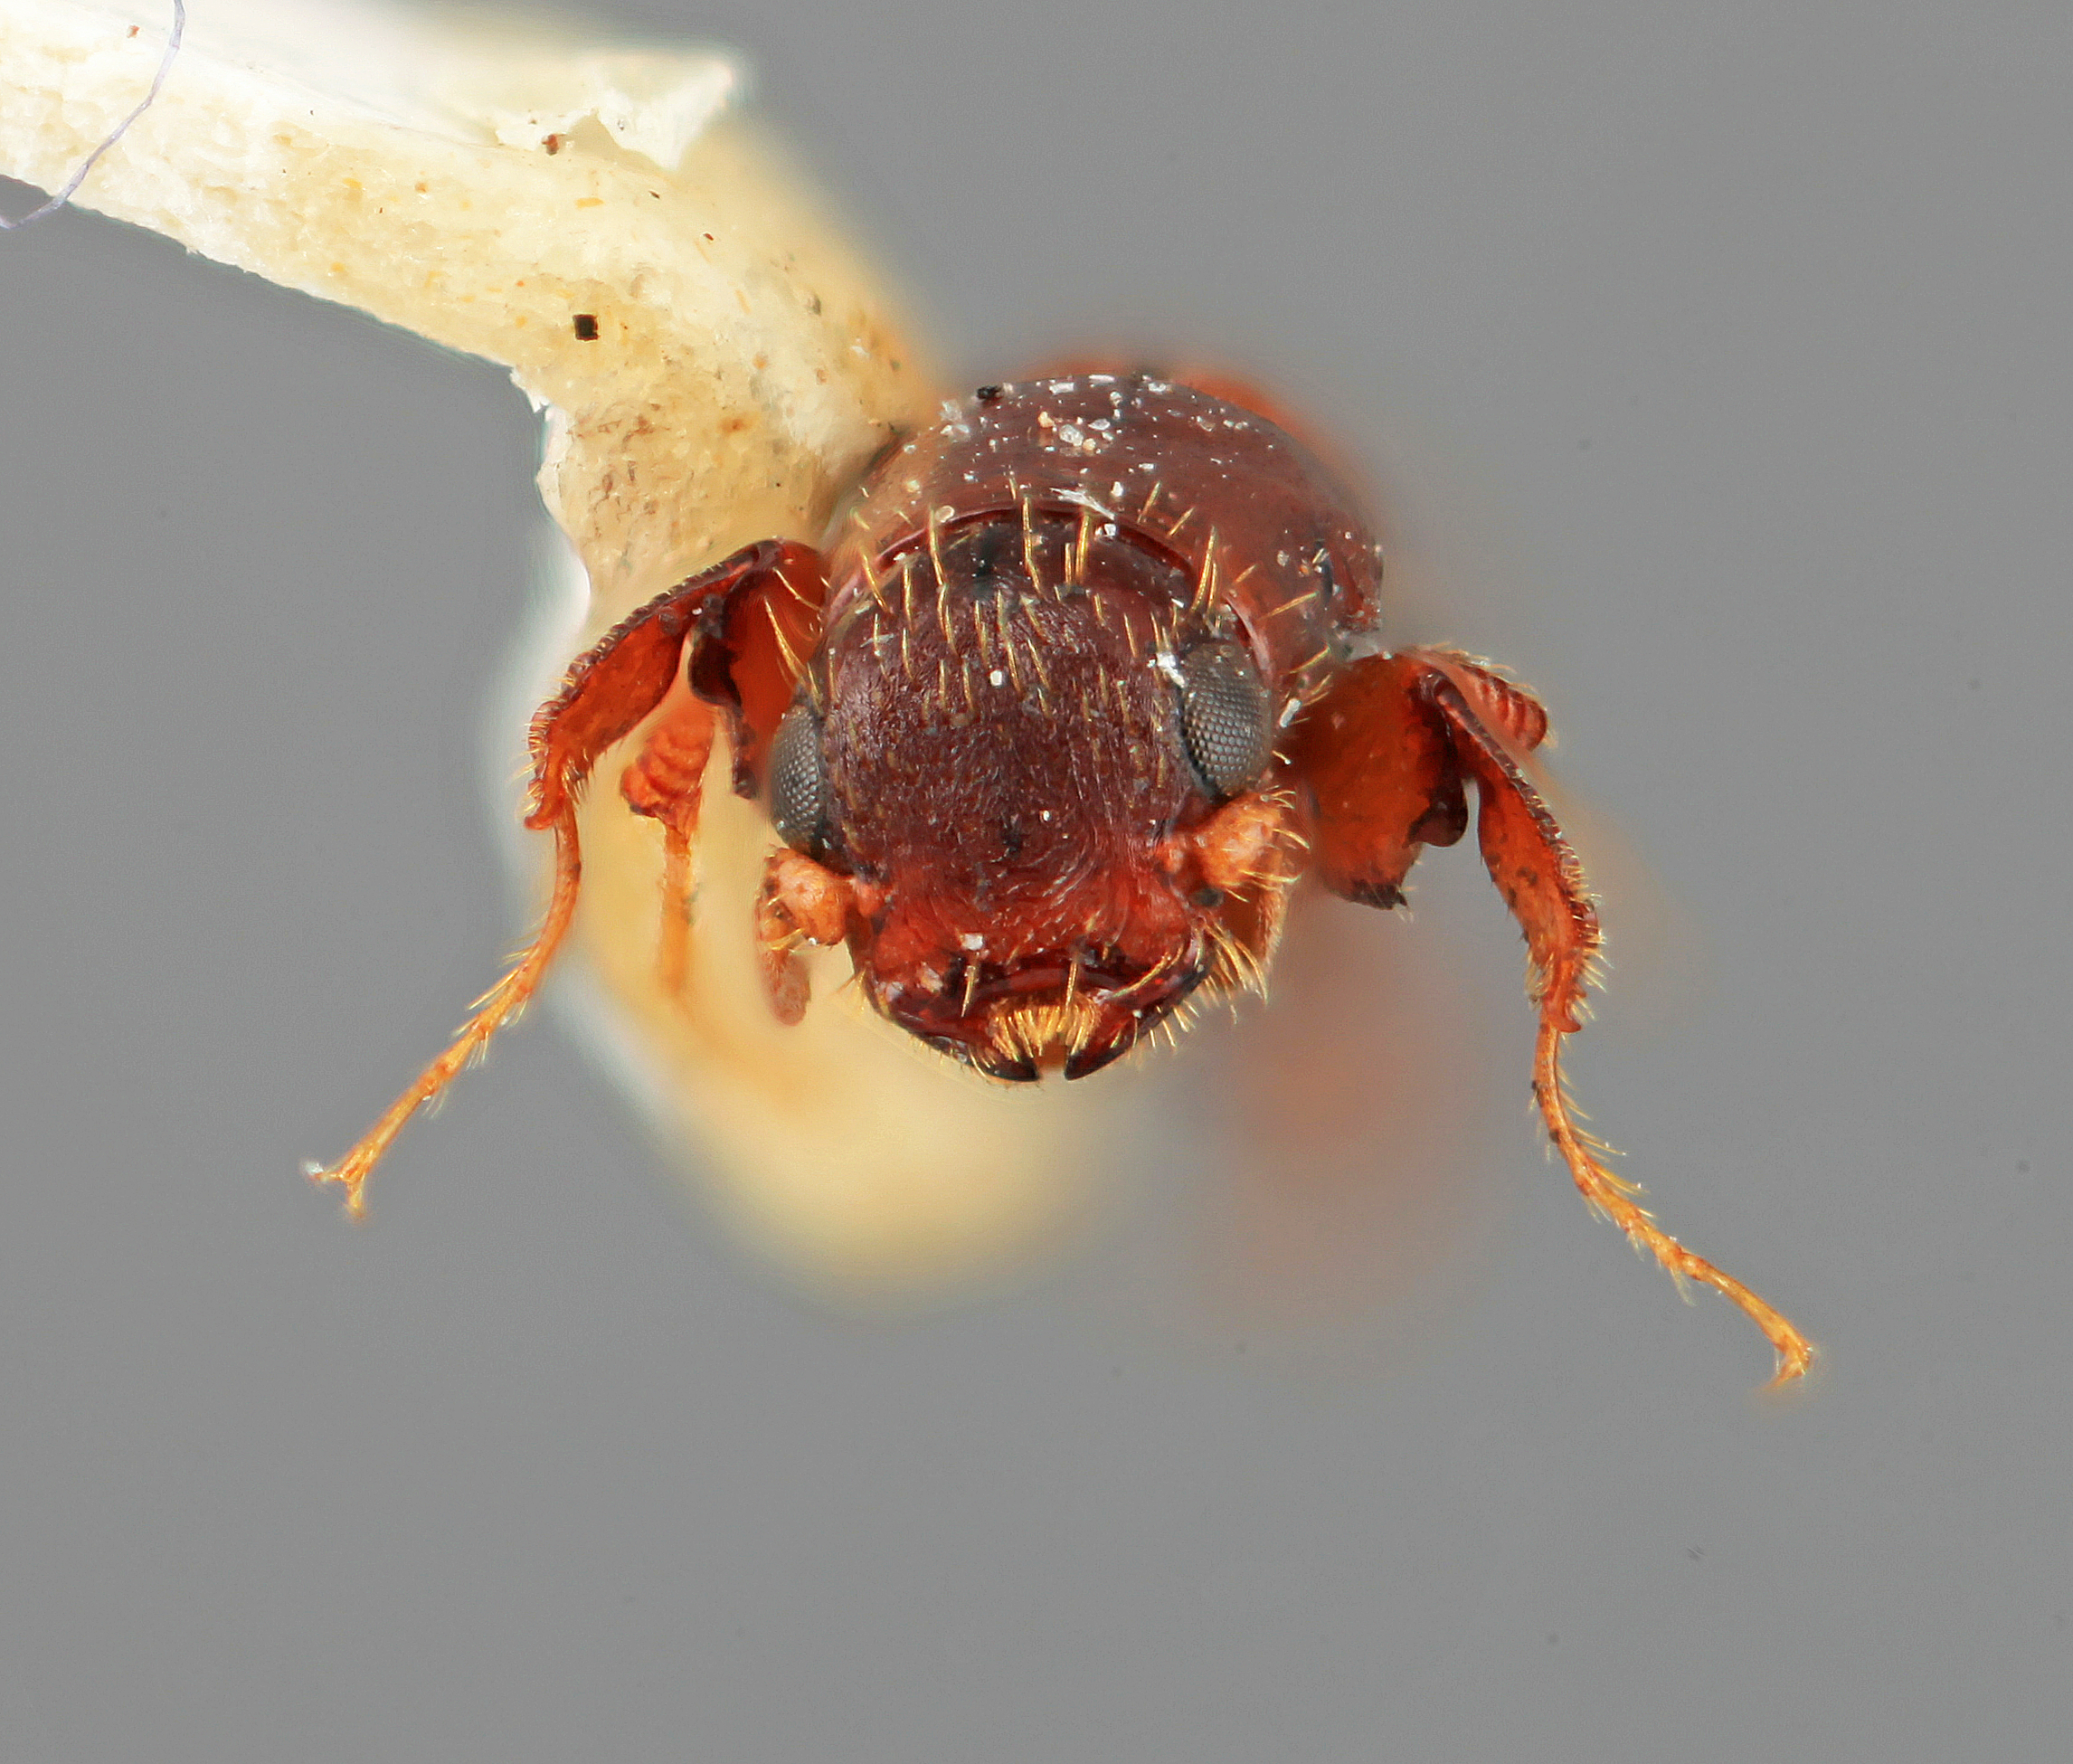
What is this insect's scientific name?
Platypus quercus
